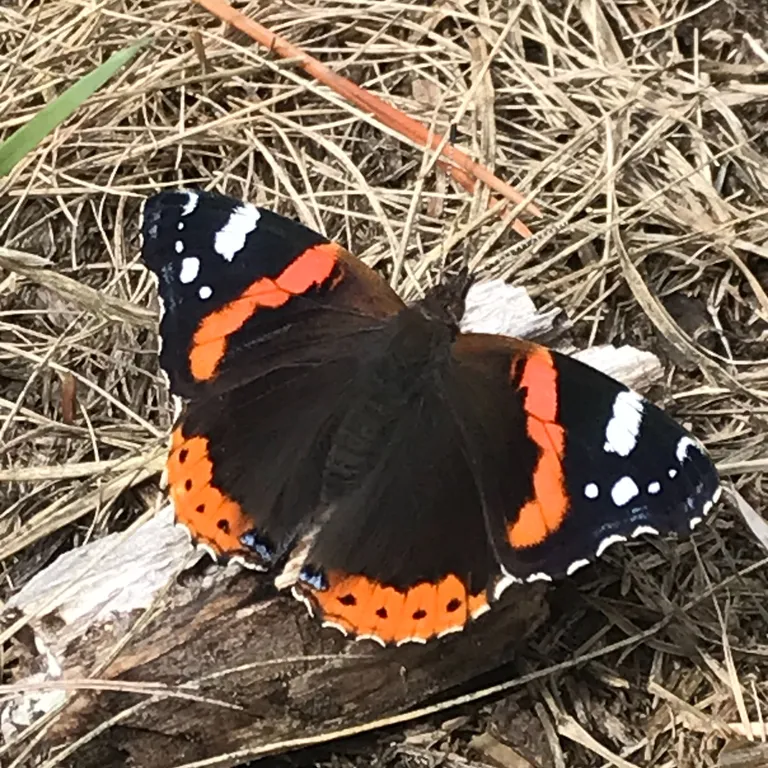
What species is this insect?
Vanessa atalanta
